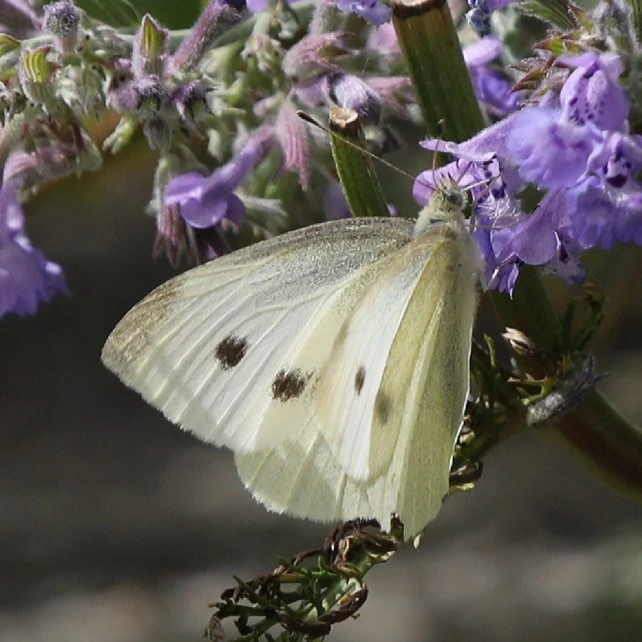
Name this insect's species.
Pieris rapae
